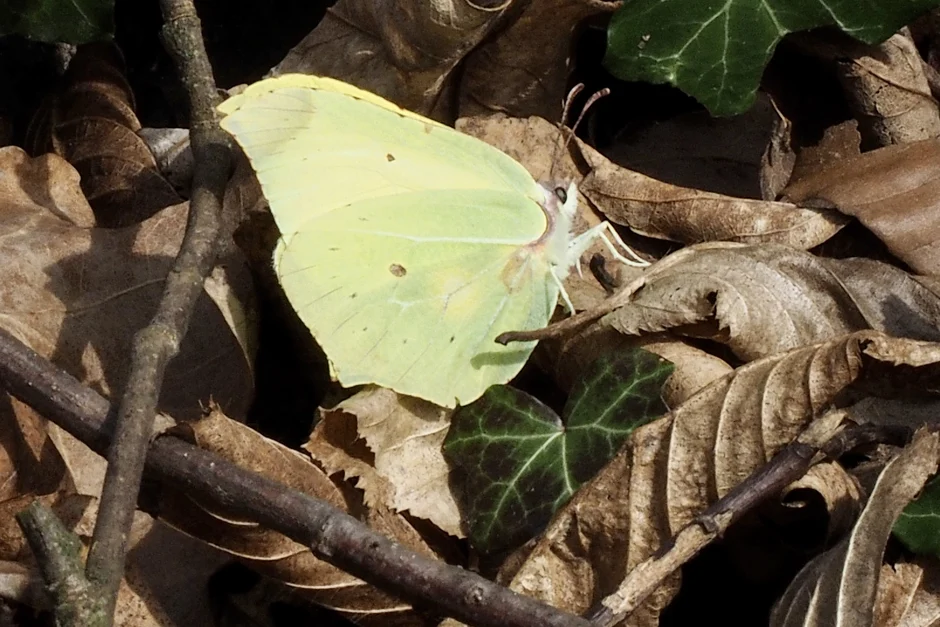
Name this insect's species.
Gonepteryx rhamni
